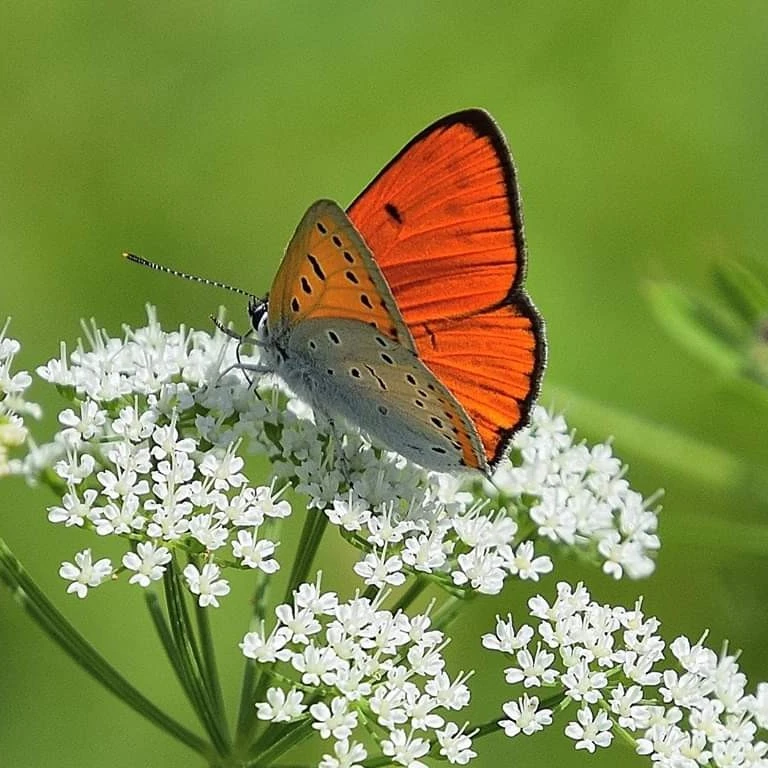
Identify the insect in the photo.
Lycaena dispar
